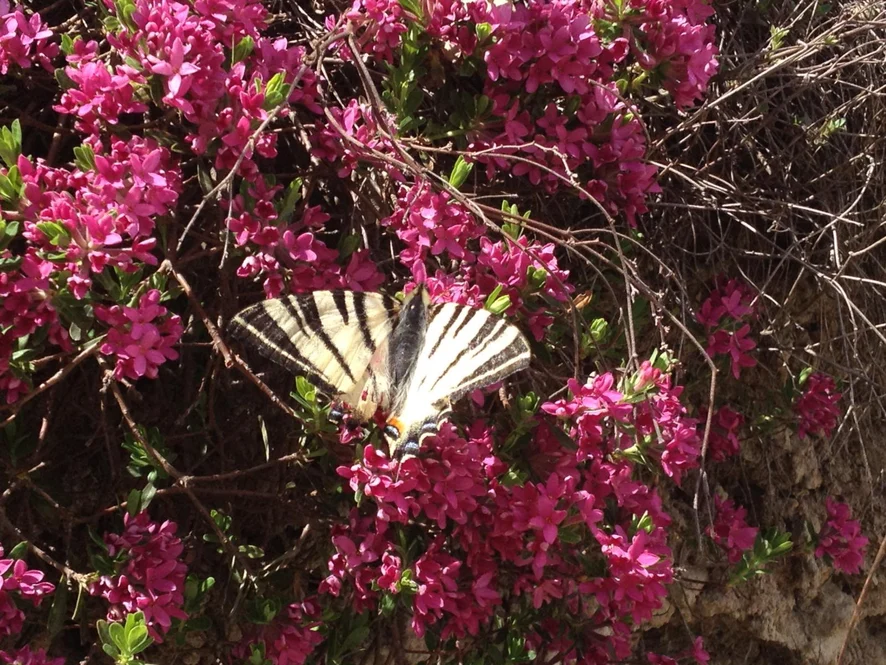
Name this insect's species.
Iphiclides podalirius
